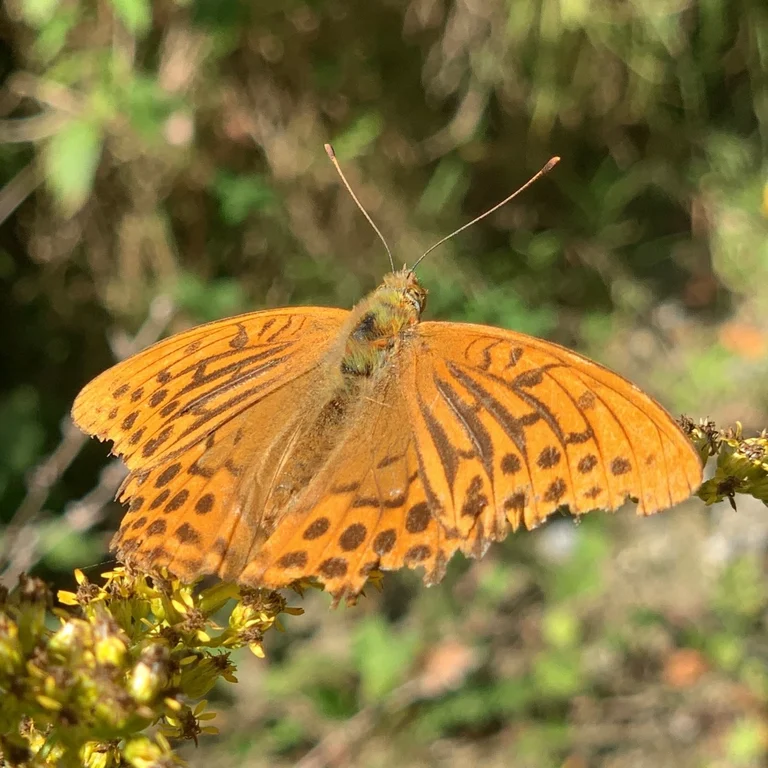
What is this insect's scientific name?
Argynnis paphia
